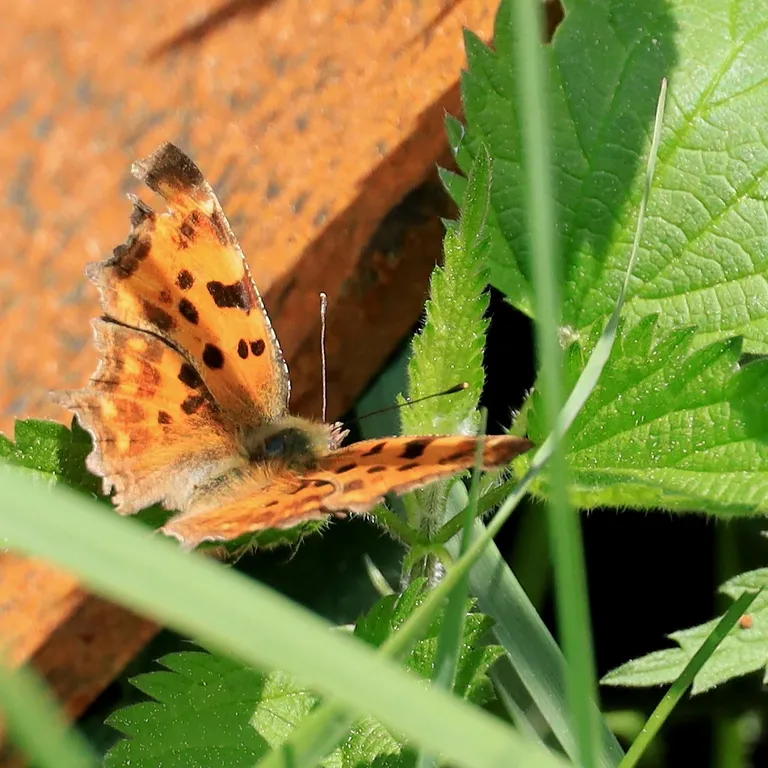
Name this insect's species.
Polygonia c-album
